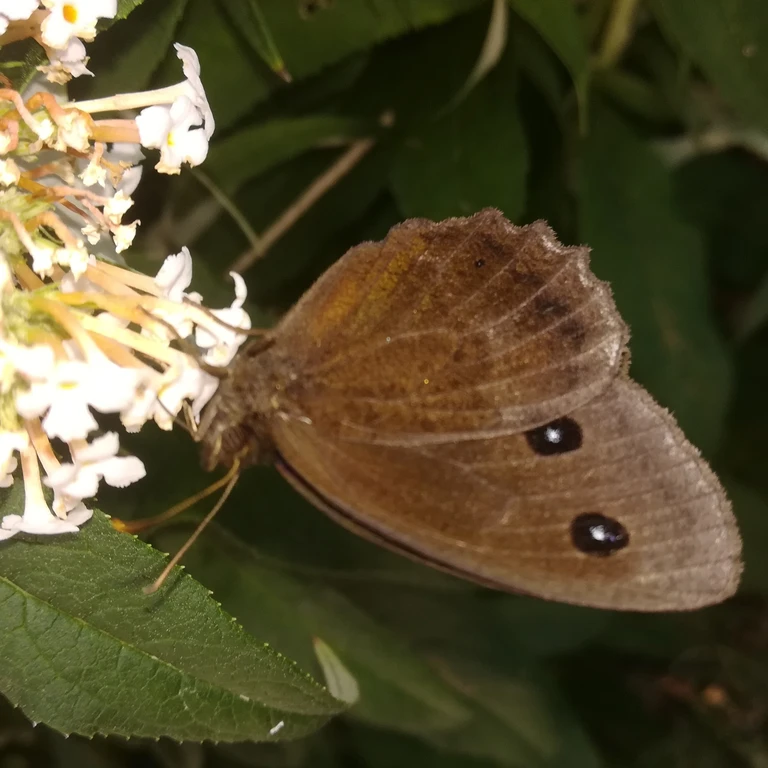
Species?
Minois dryas
